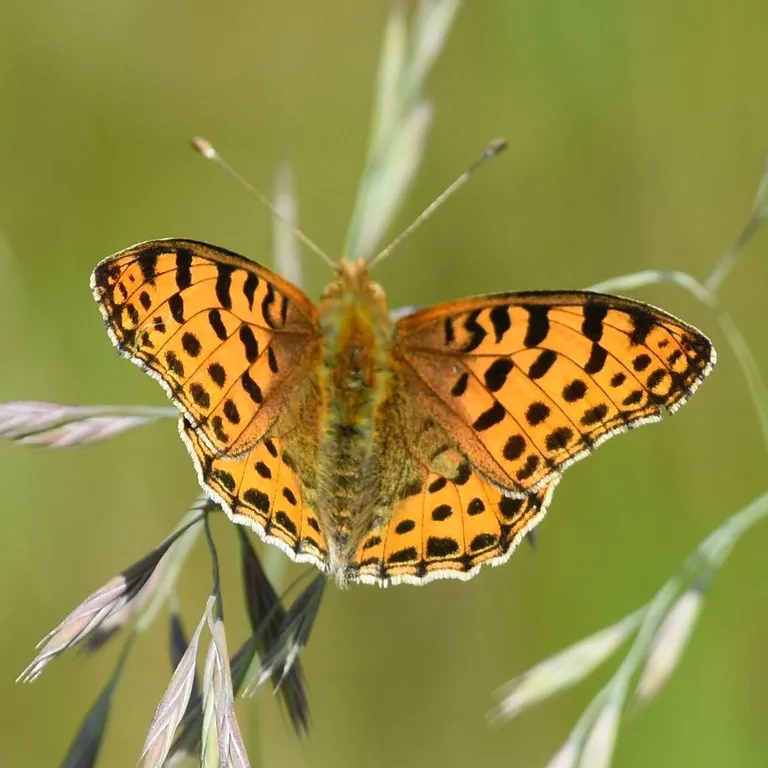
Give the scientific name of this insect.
Issoria lathonia
